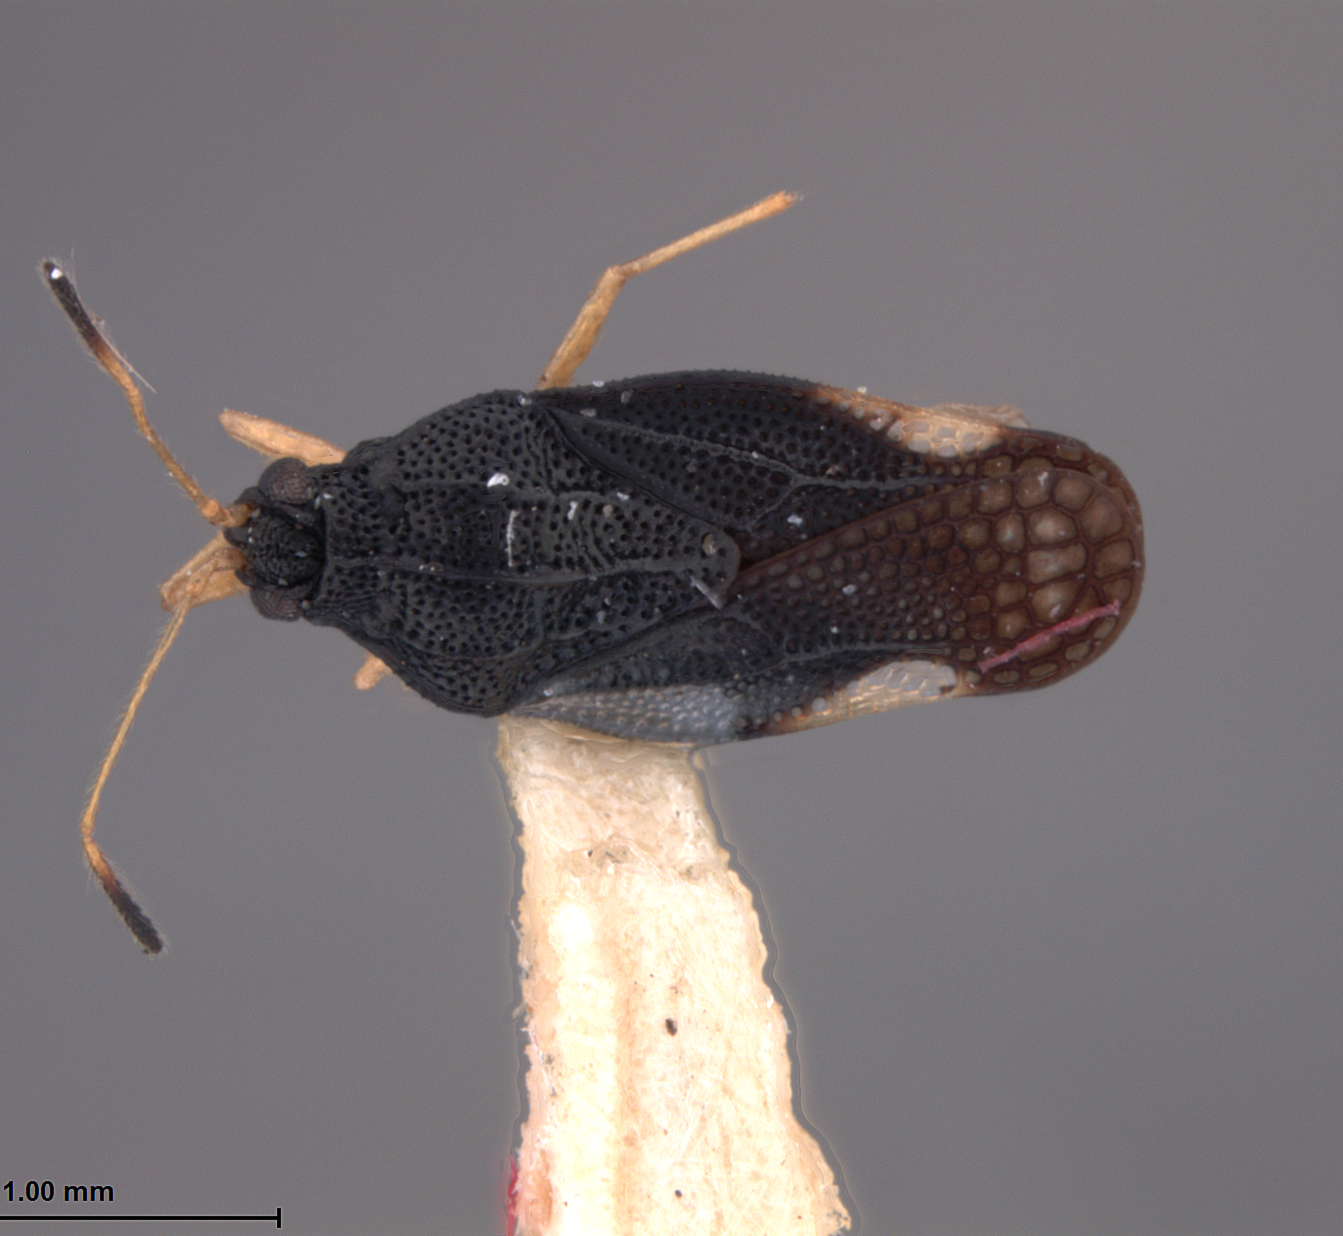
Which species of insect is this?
Amblystira scita
